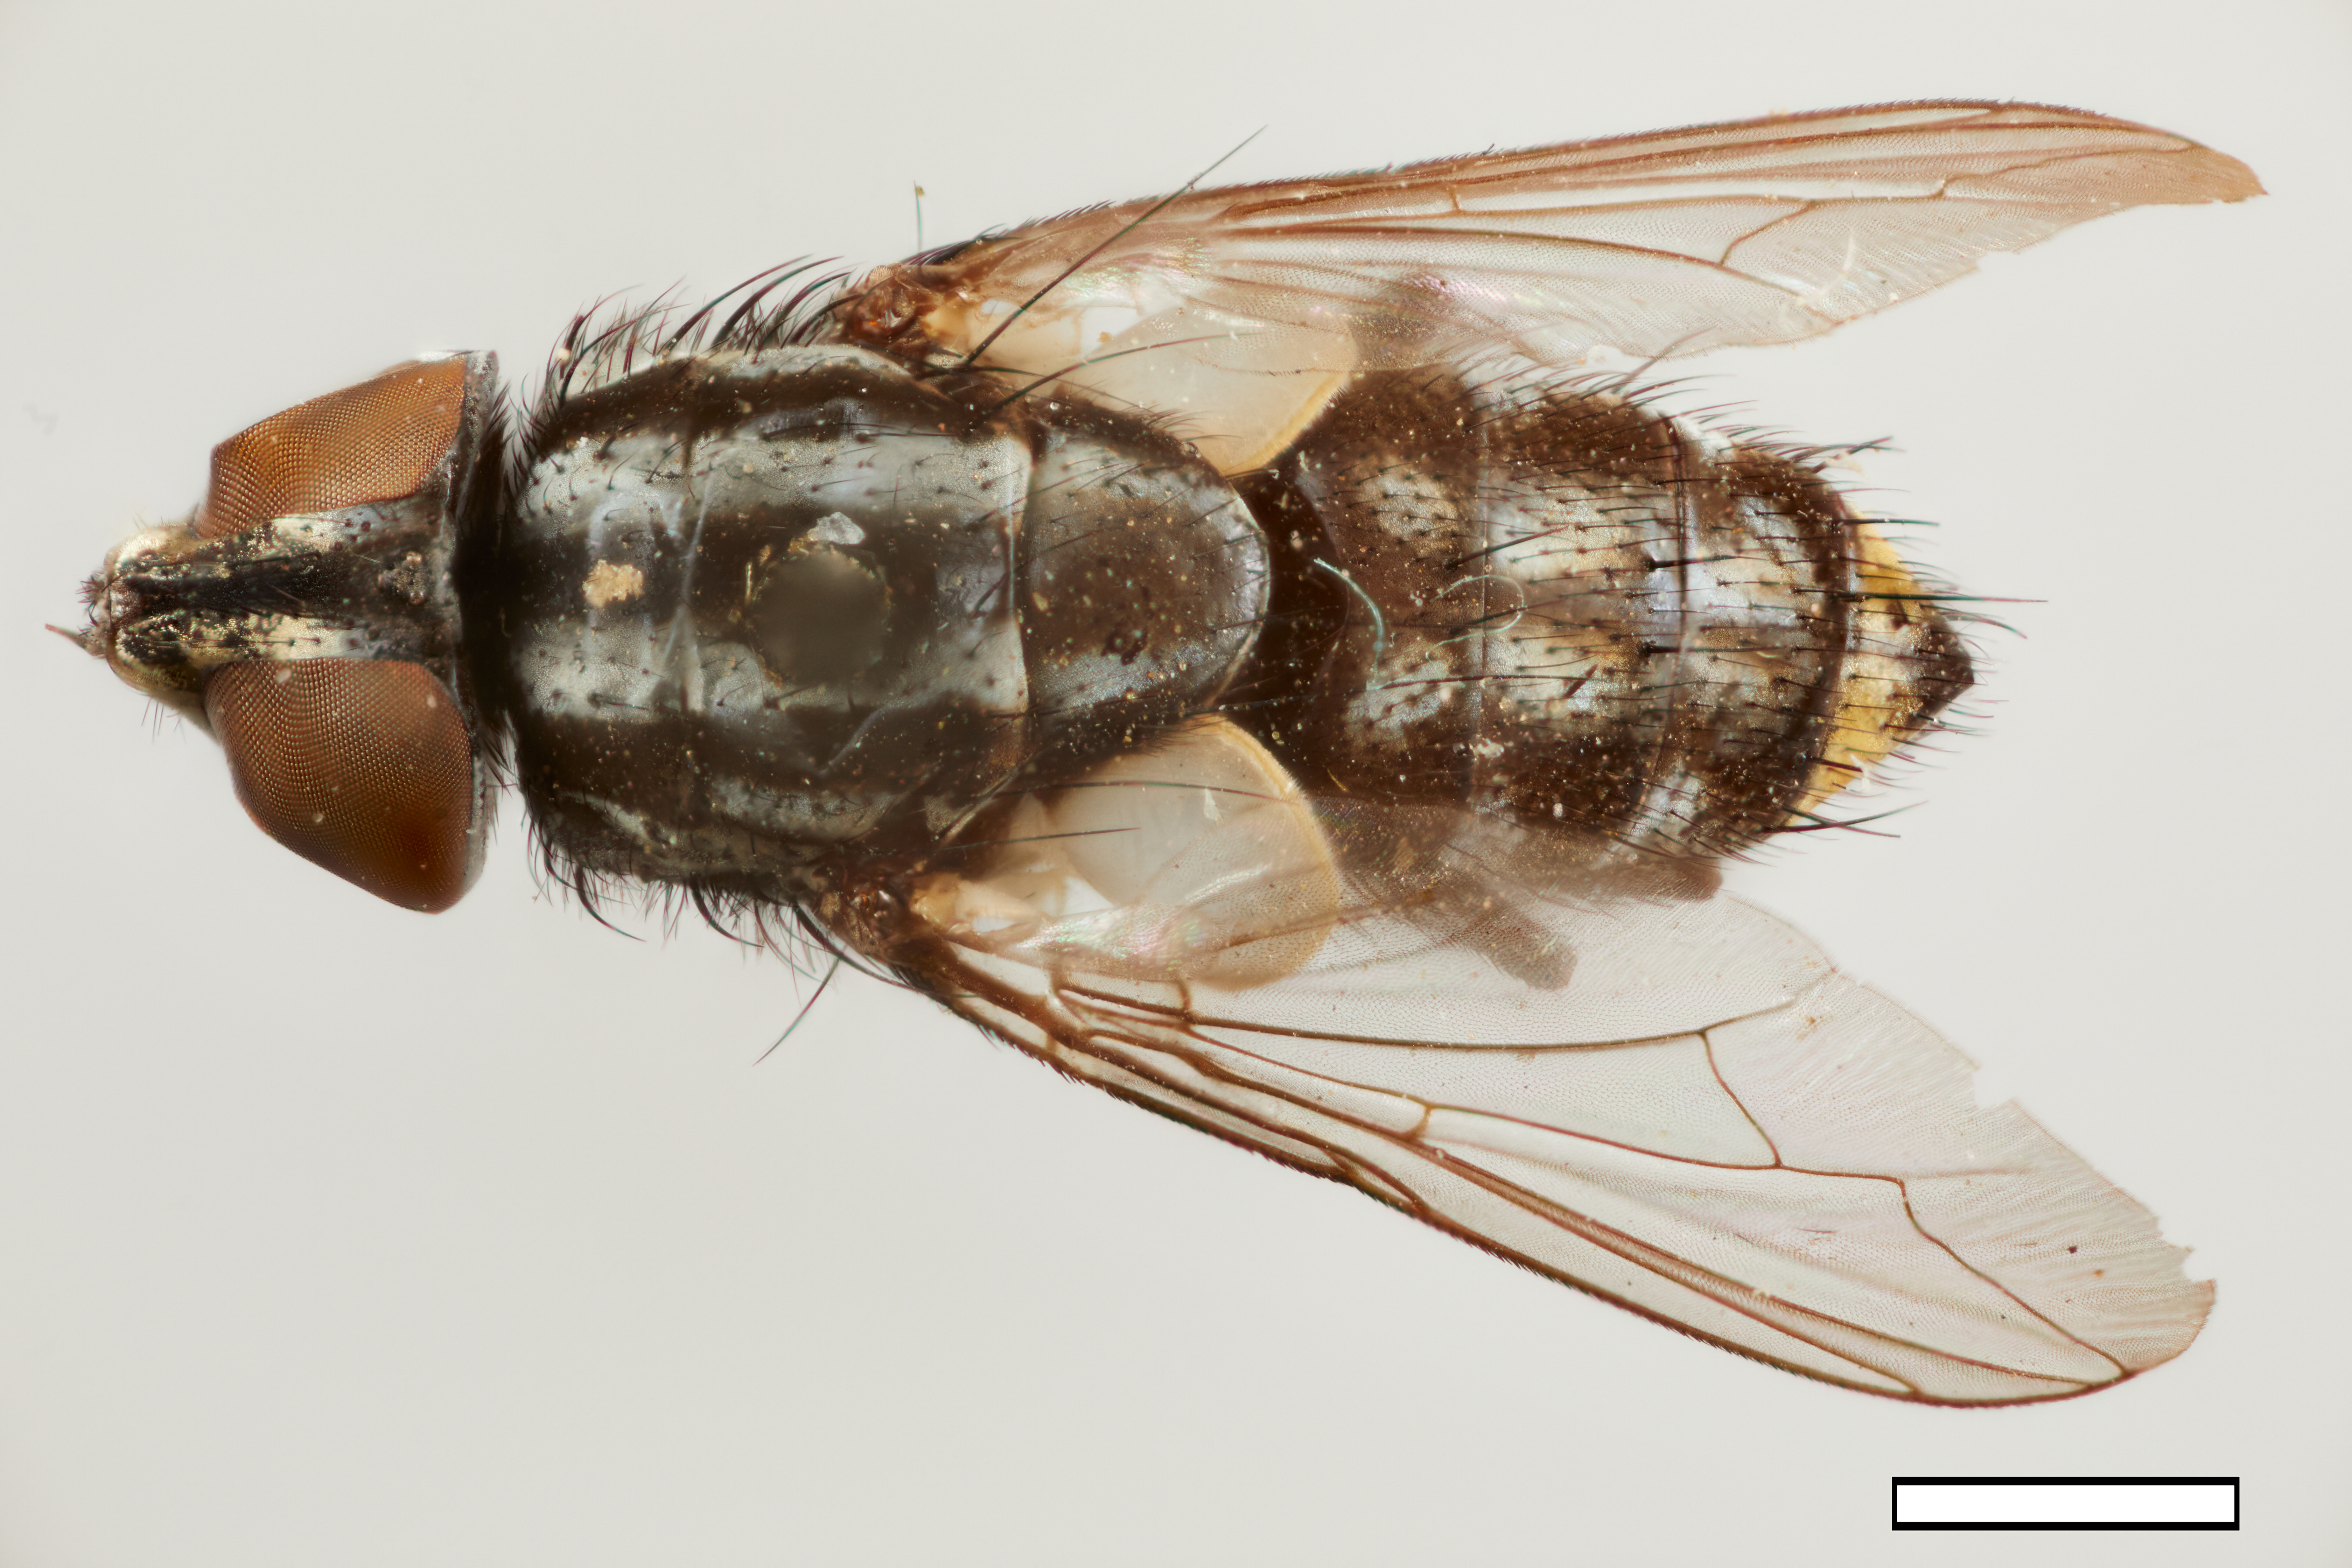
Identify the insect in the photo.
Amobia ornaticauda (also Pachyophthalmus ornaticauda)
